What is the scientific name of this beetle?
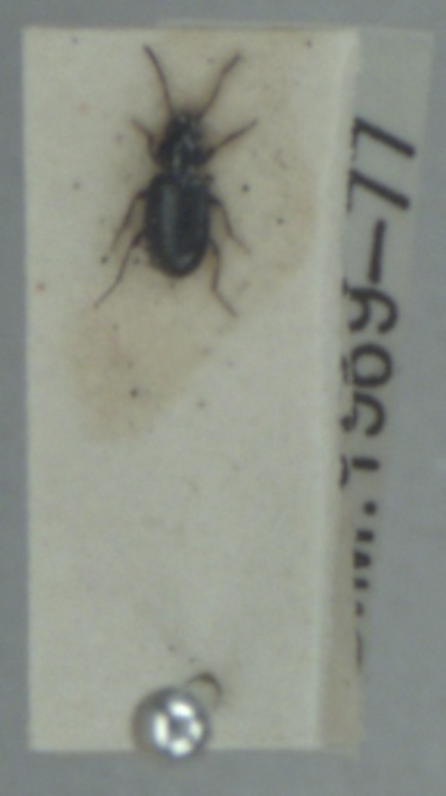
Bembidion minimum
